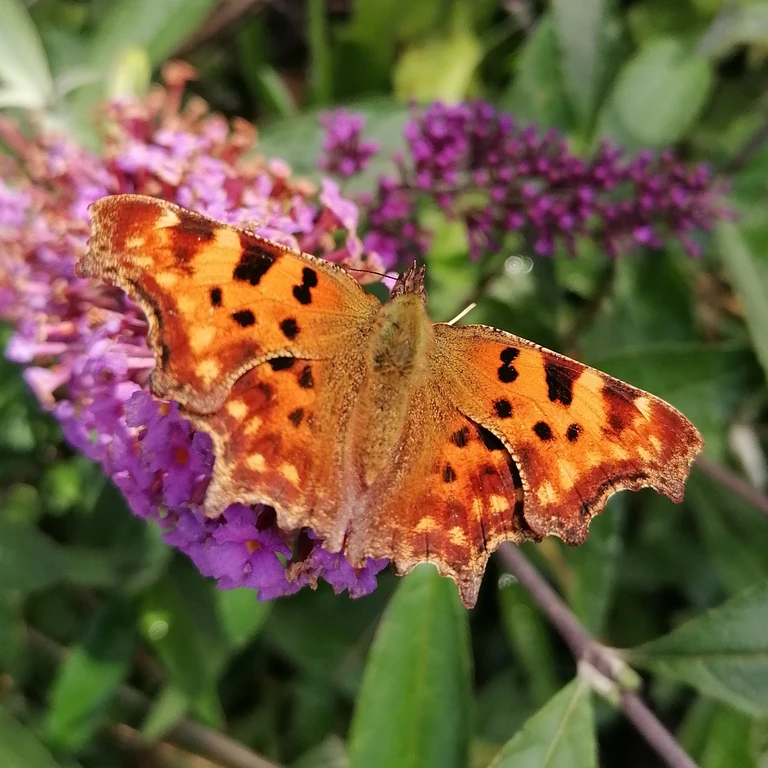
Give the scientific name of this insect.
Polygonia c-album
